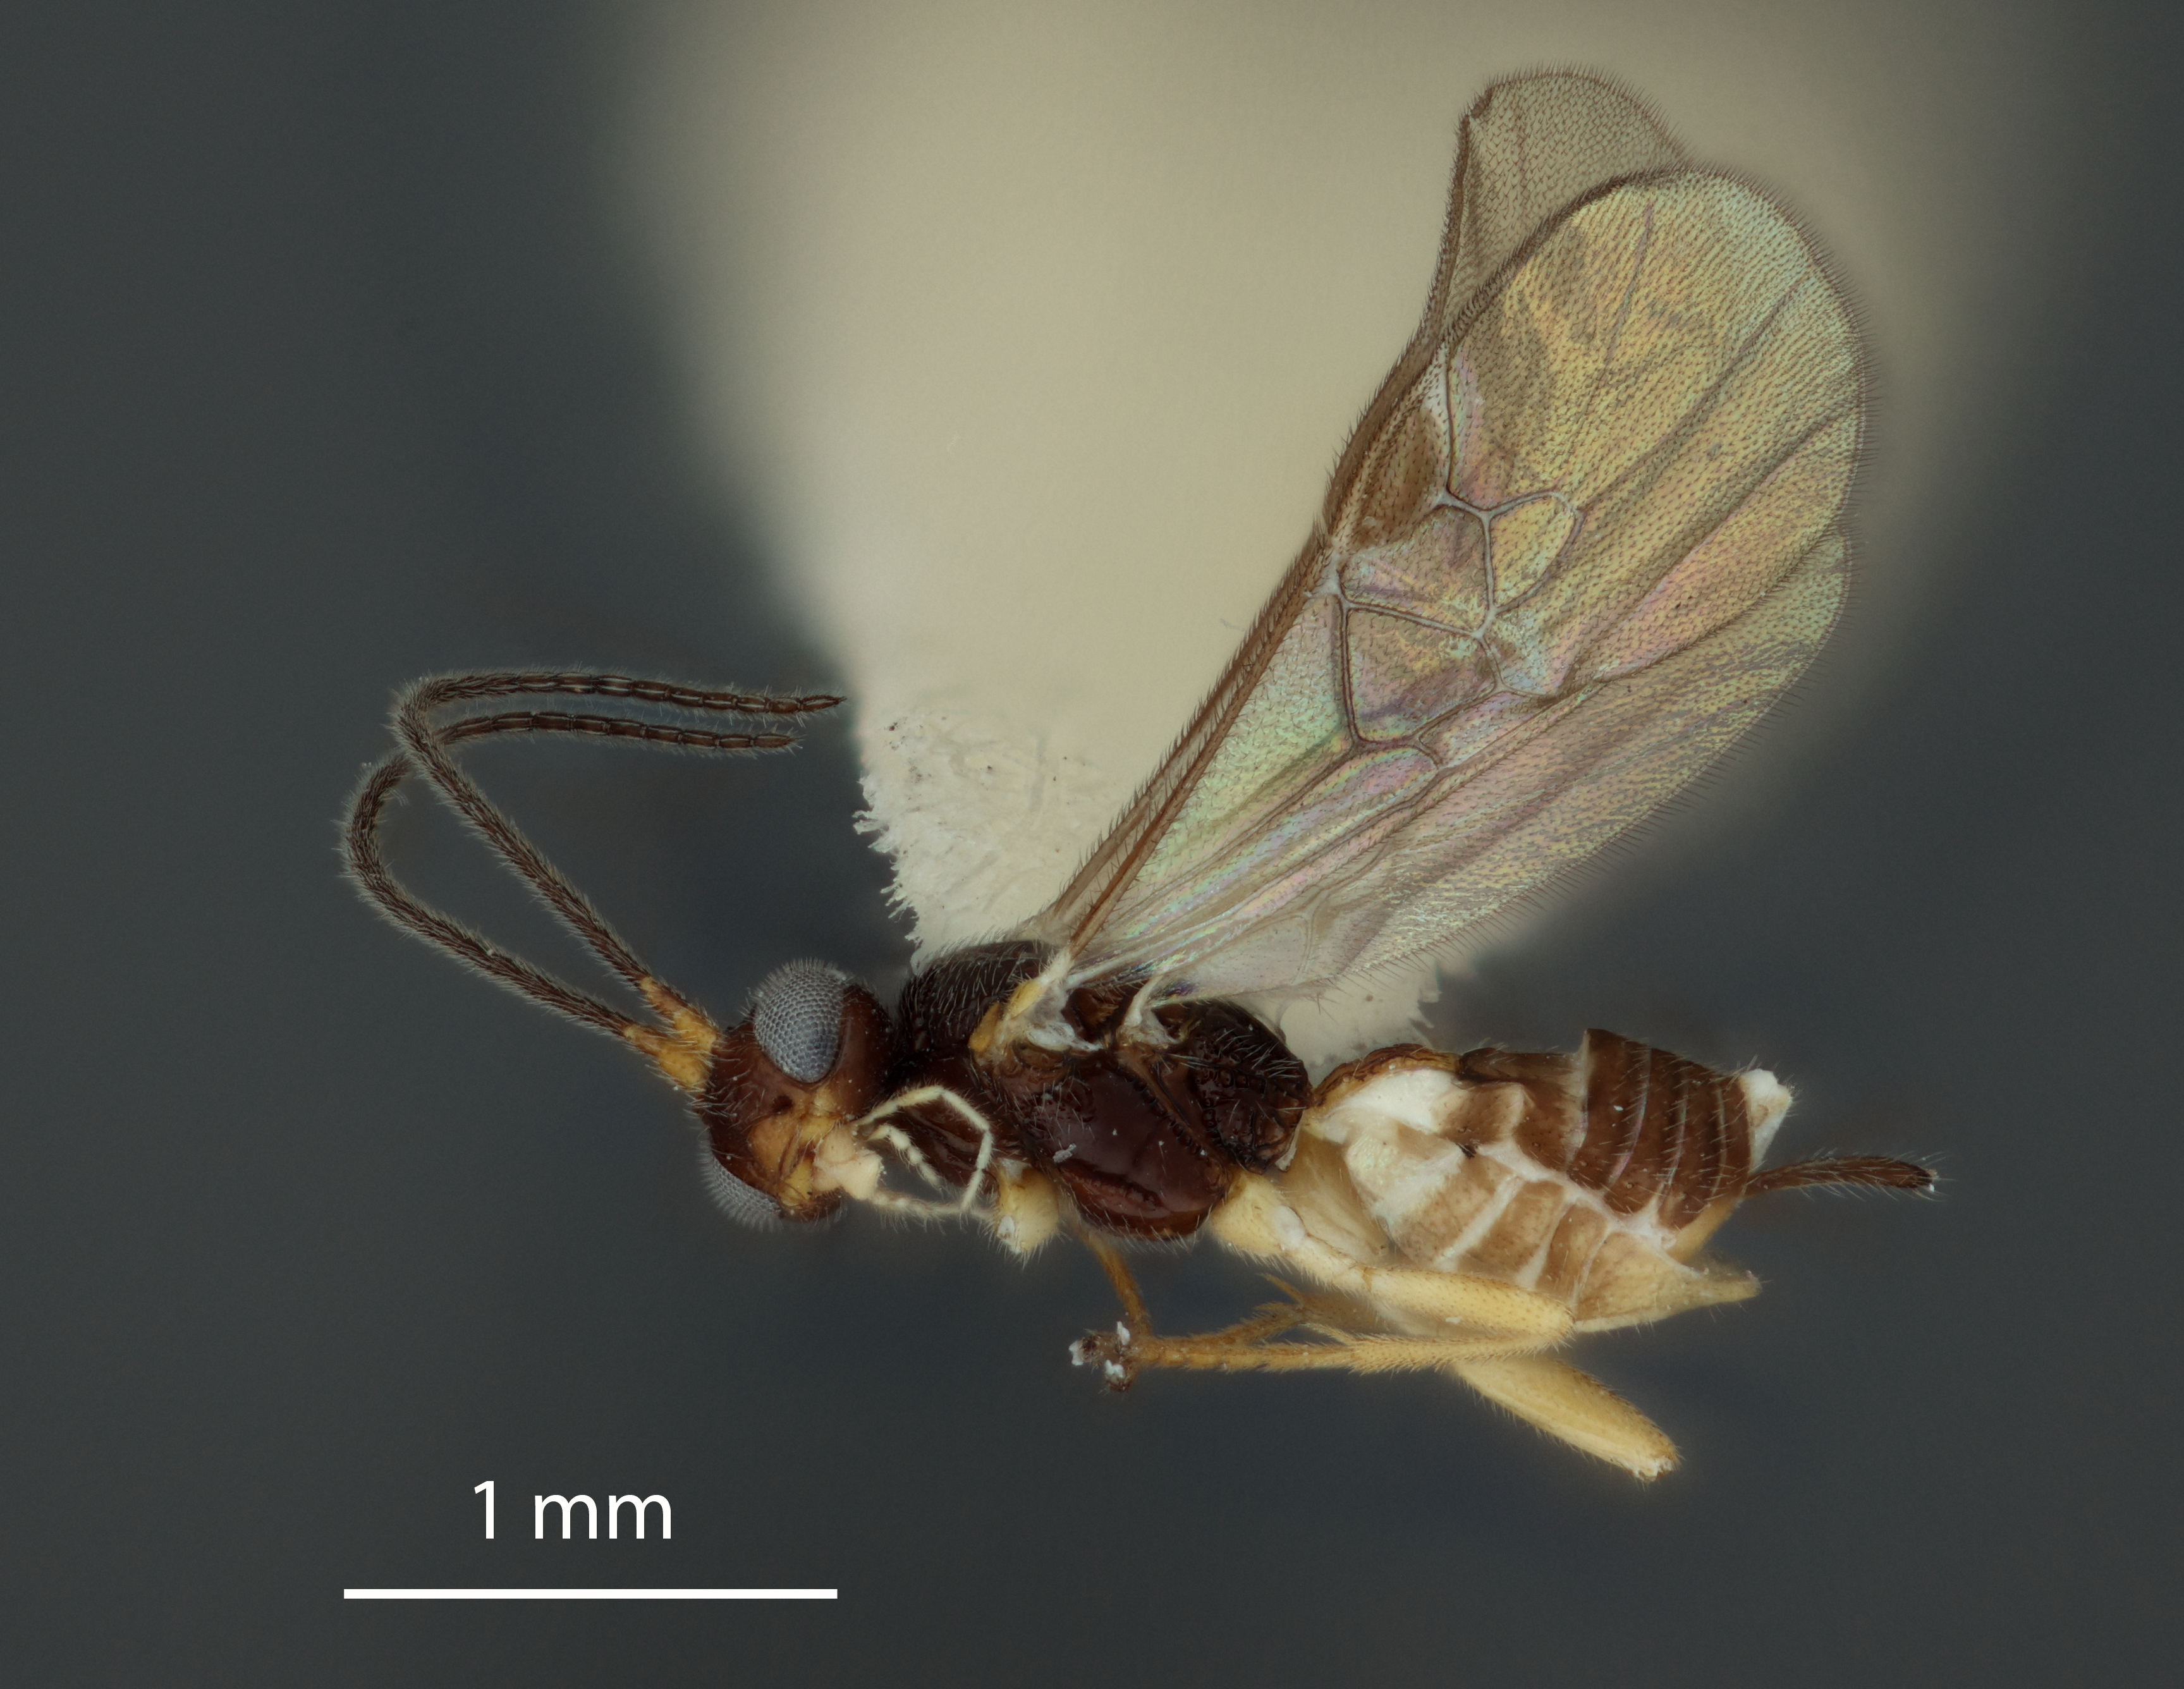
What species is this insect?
Epsilogaster williami
